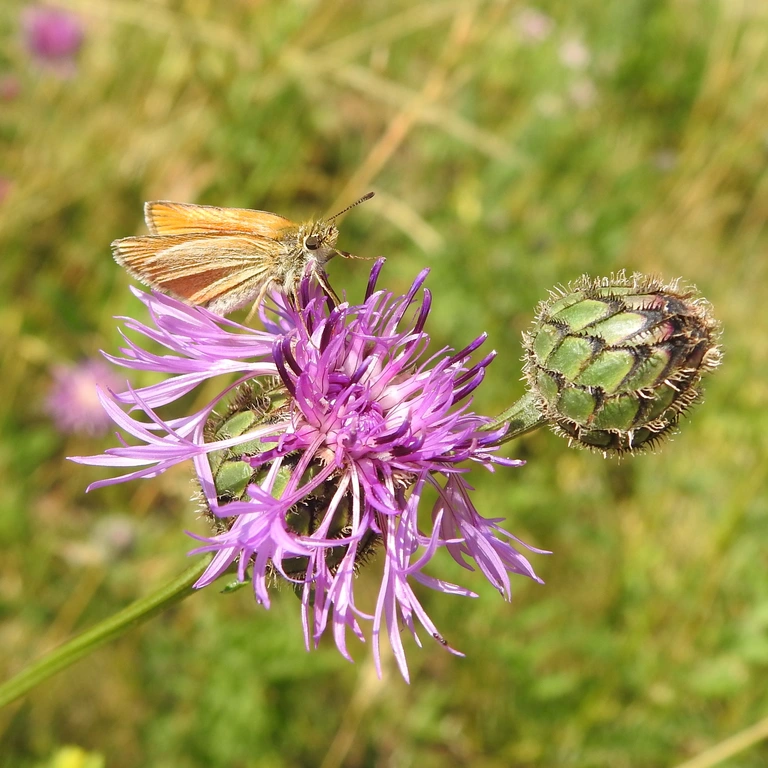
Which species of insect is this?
Thymelicus sylvestris
